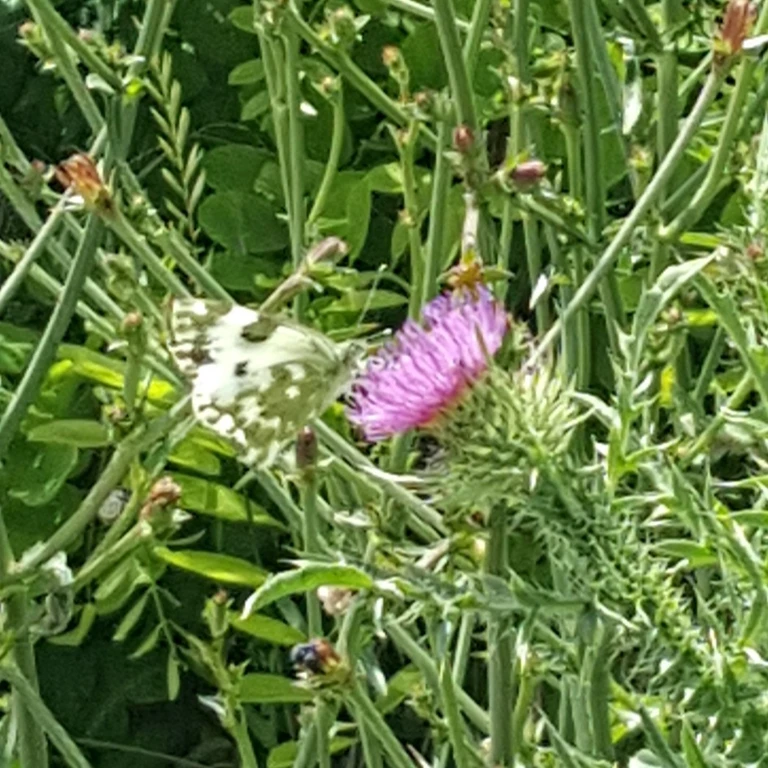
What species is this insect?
Pontia edusa
